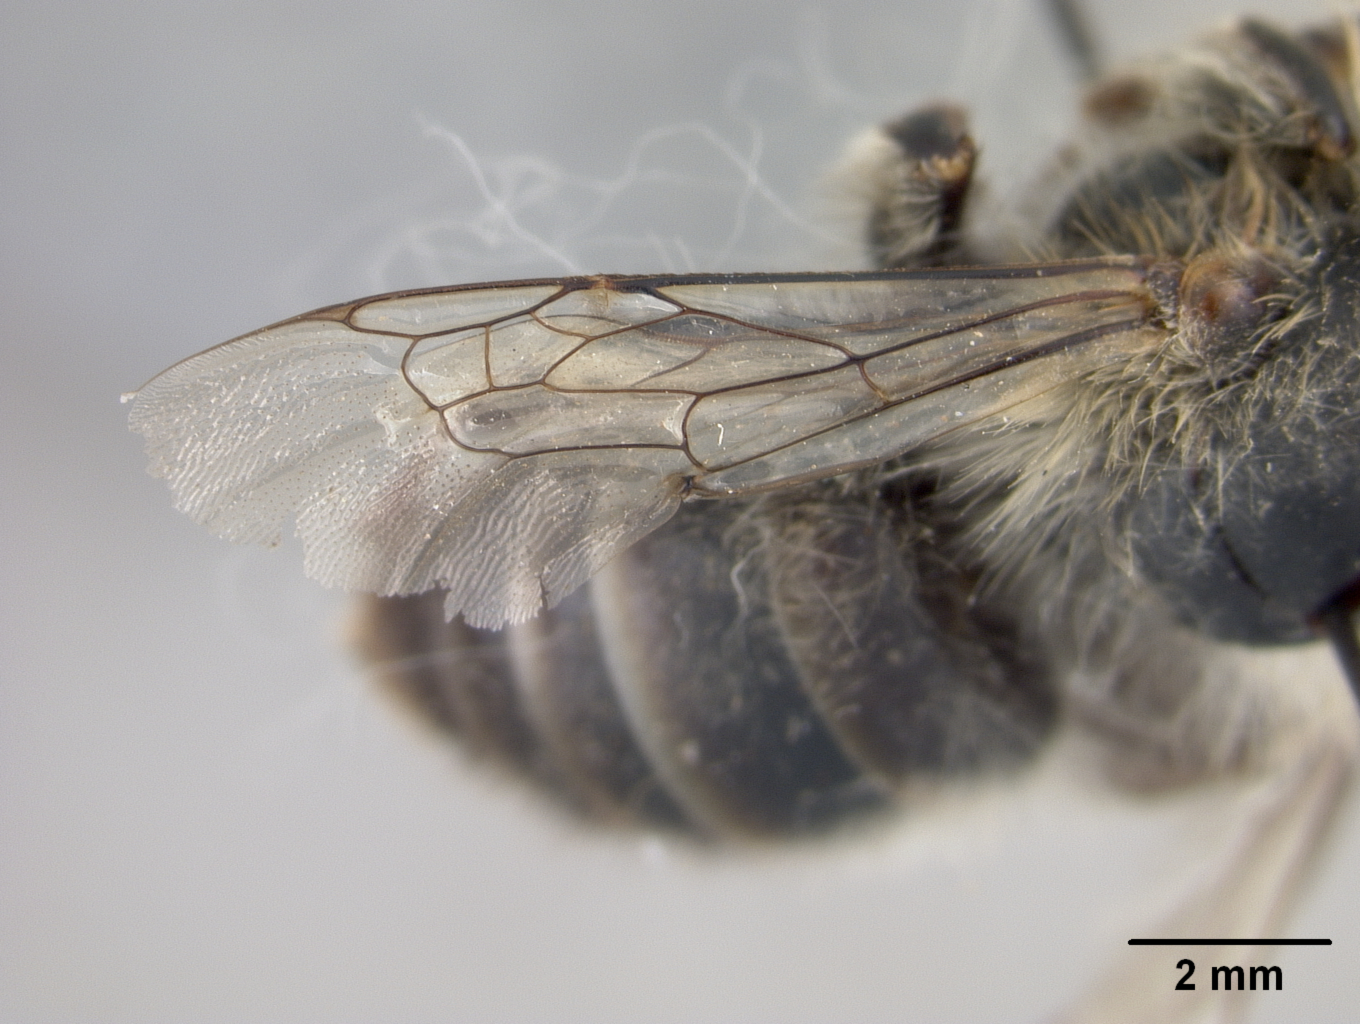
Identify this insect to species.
Anthophora romandii
